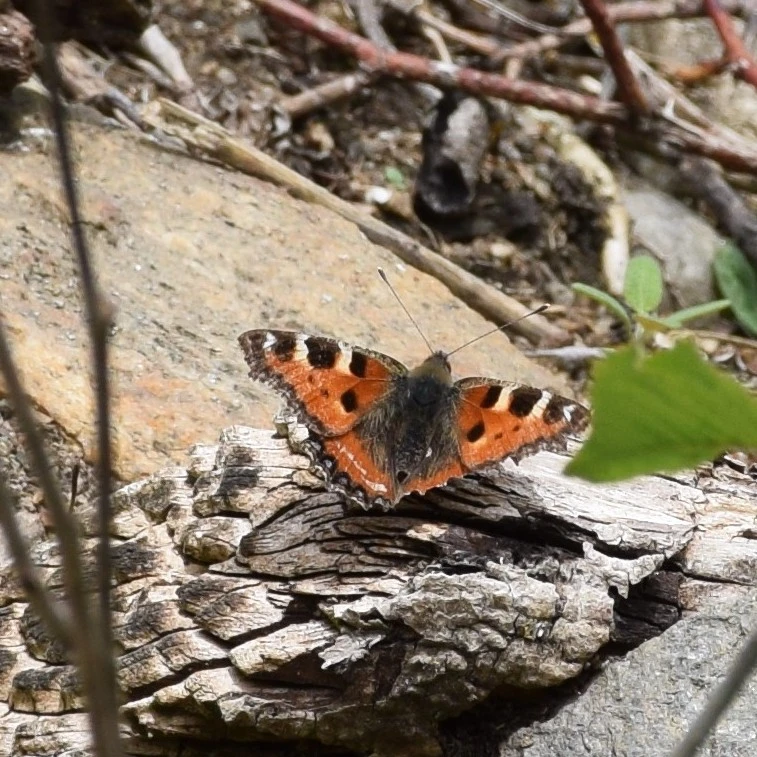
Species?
Aglais urticae
